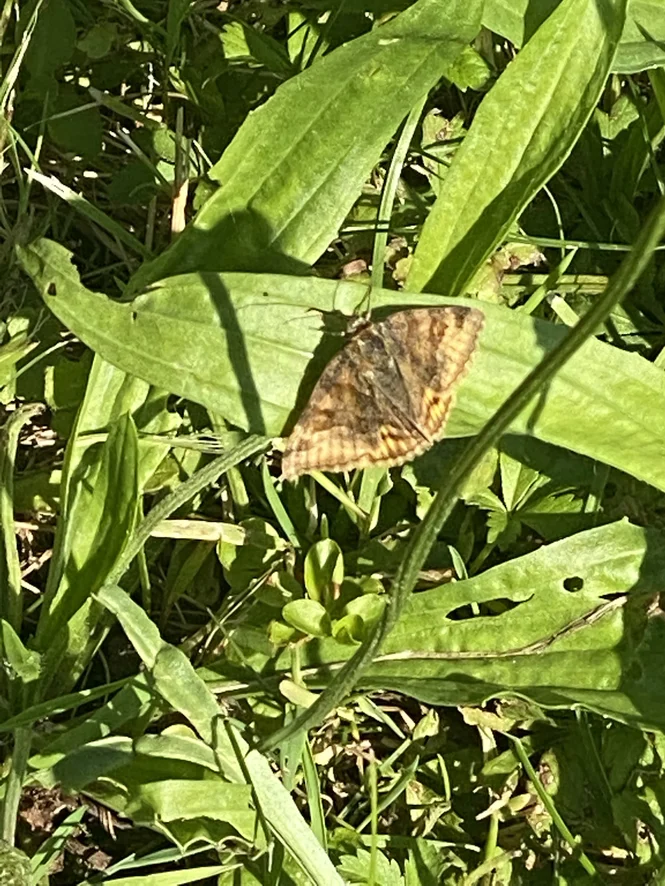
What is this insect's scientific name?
Euclidia glyphica
